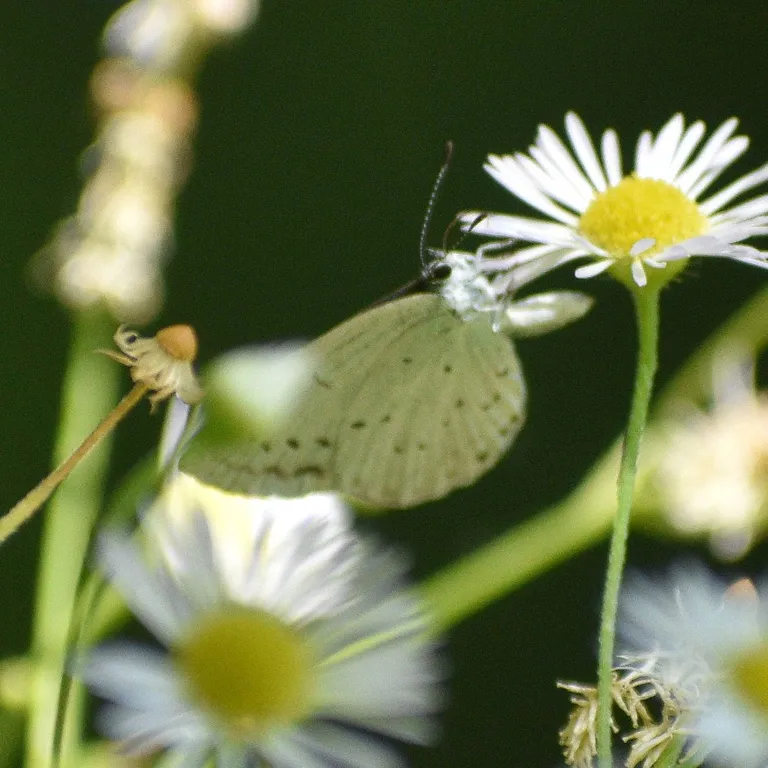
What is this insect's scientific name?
Celastrina argiolus
